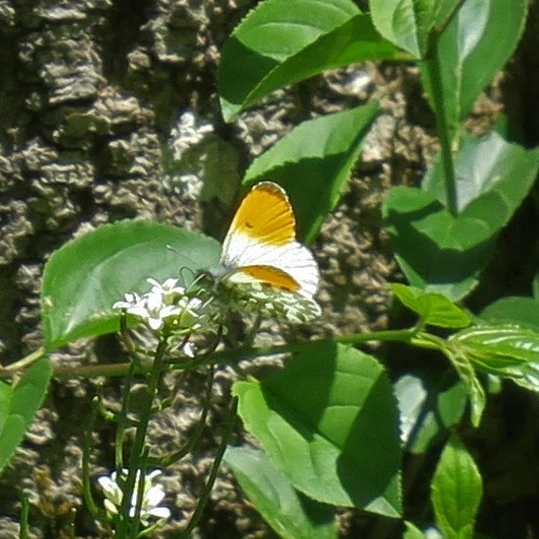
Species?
Anthocharis cardamines
